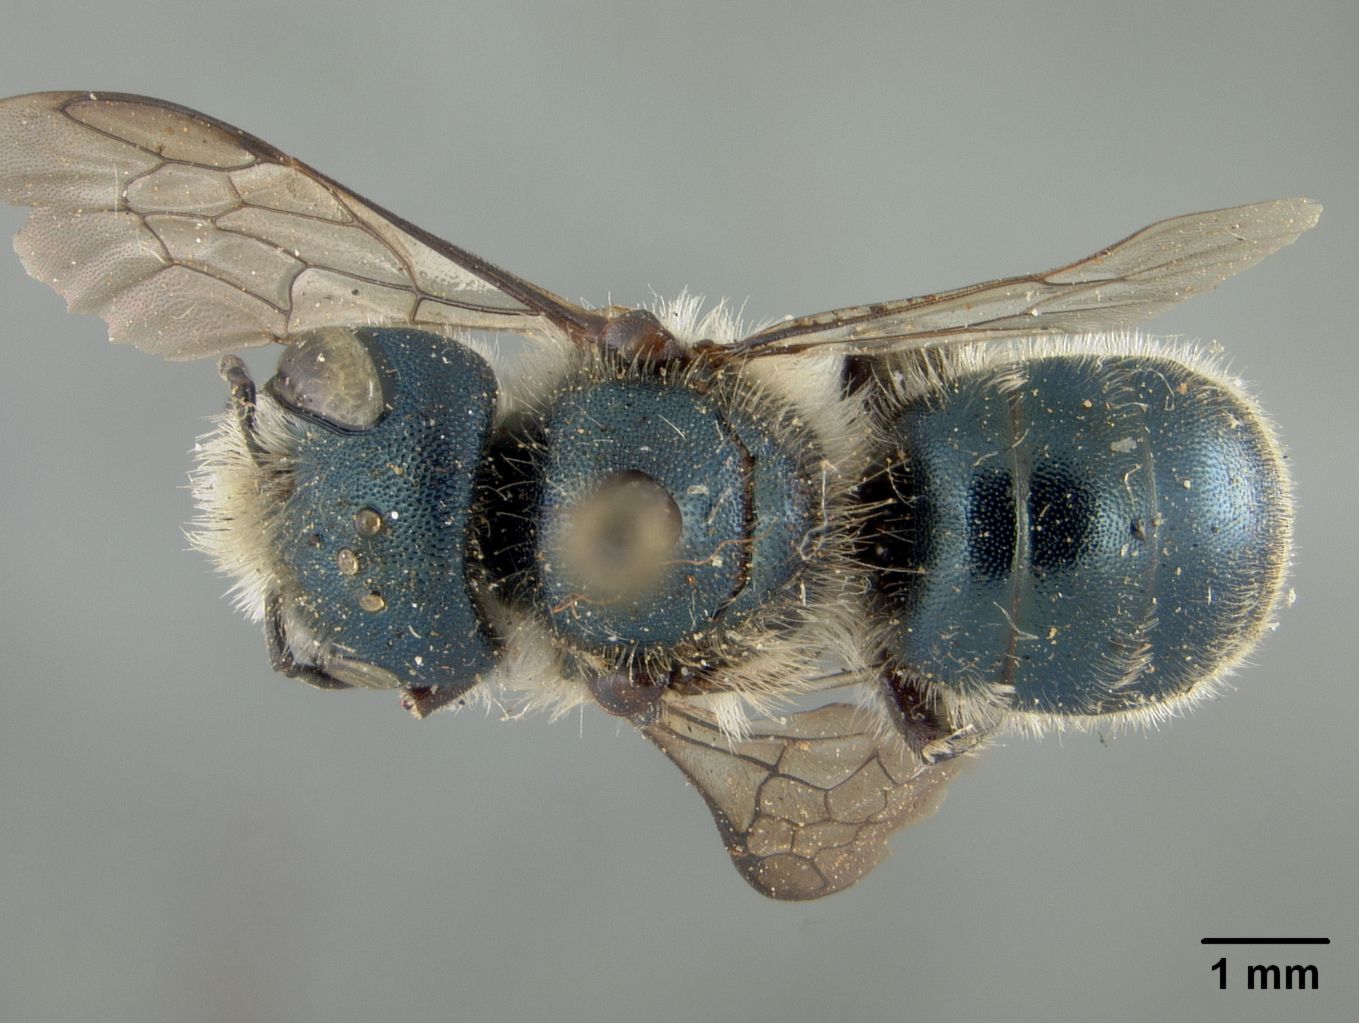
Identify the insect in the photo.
Osmia louisianae
